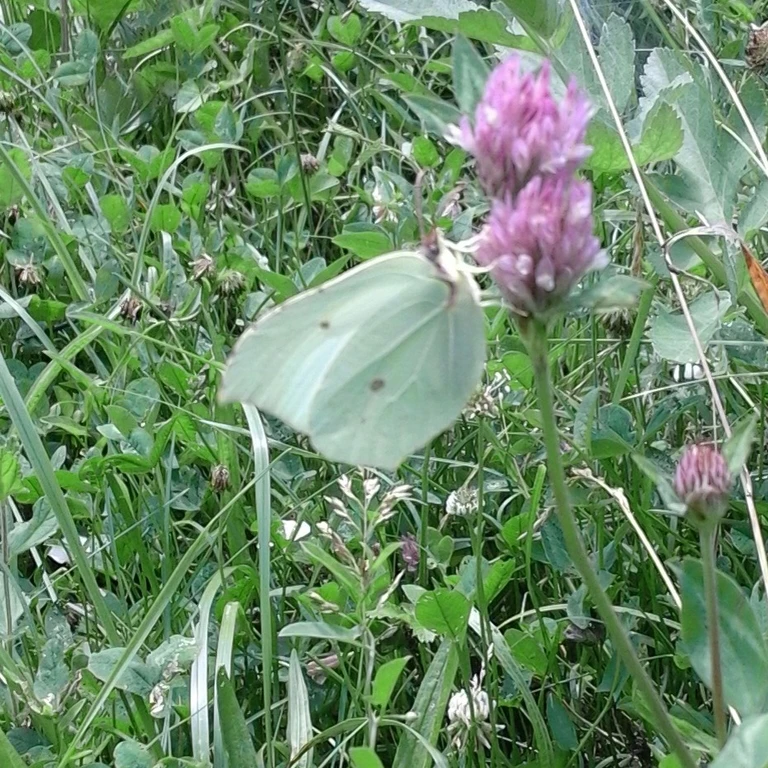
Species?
Gonepteryx rhamni
